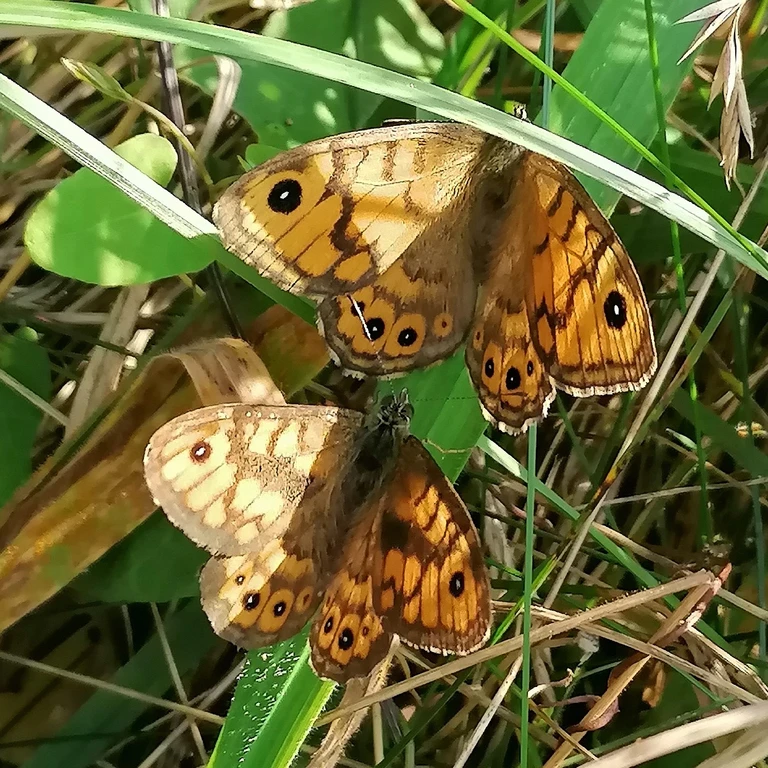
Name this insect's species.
Lasiommata megera (also Pararge megera)
